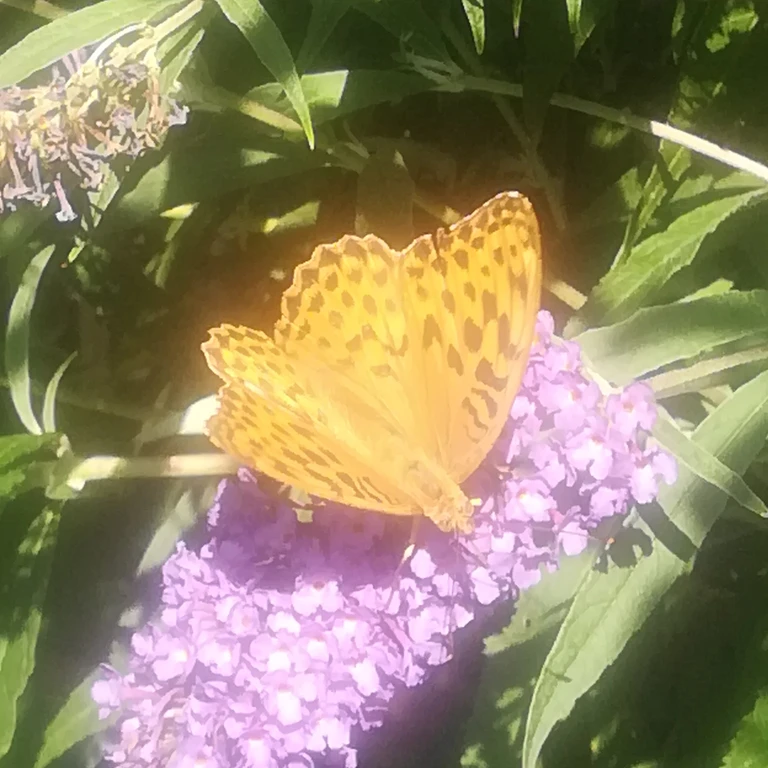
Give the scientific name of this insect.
Argynnis paphia
